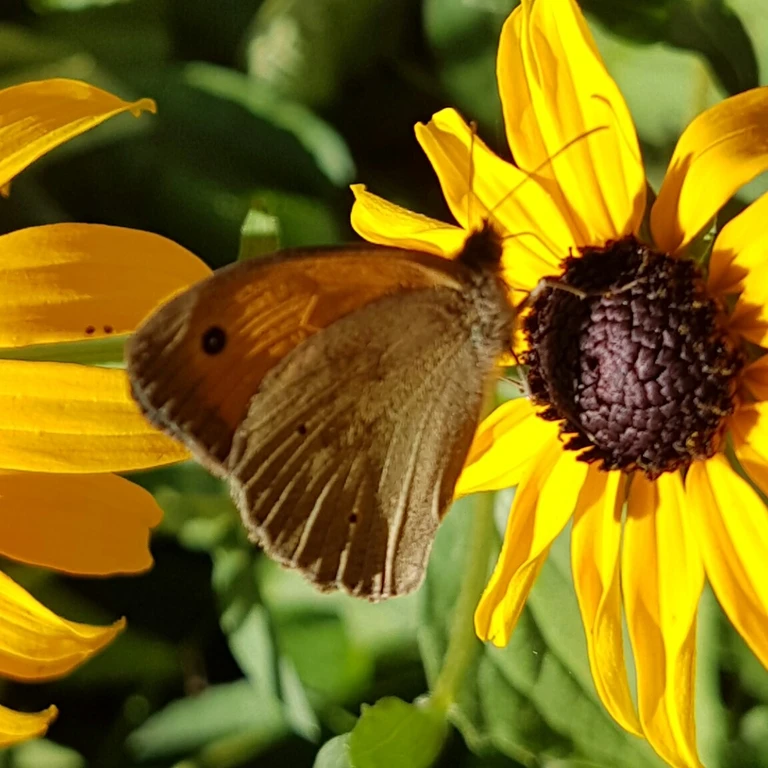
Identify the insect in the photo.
Maniola jurtina
